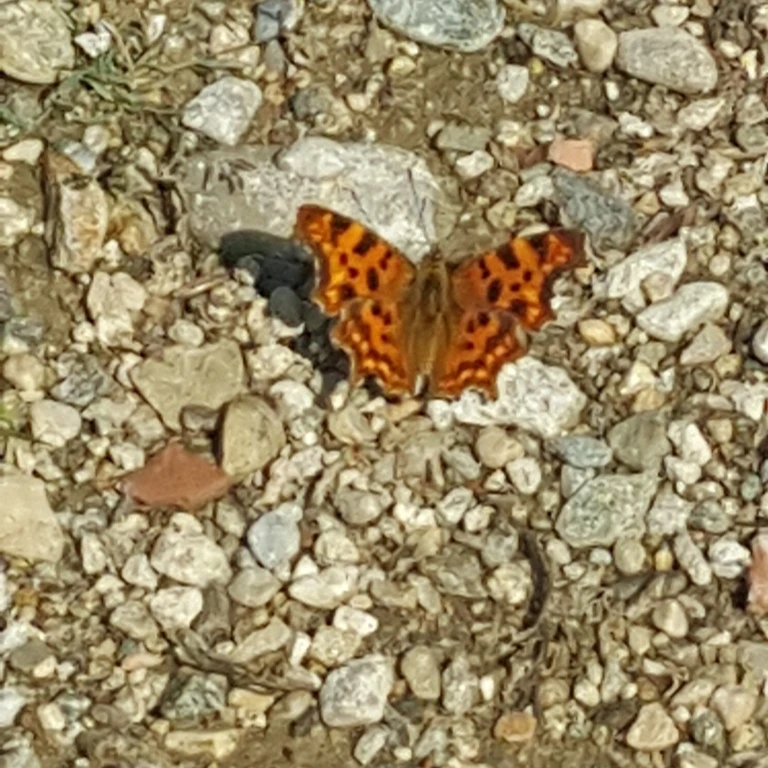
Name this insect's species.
Polygonia c-album
